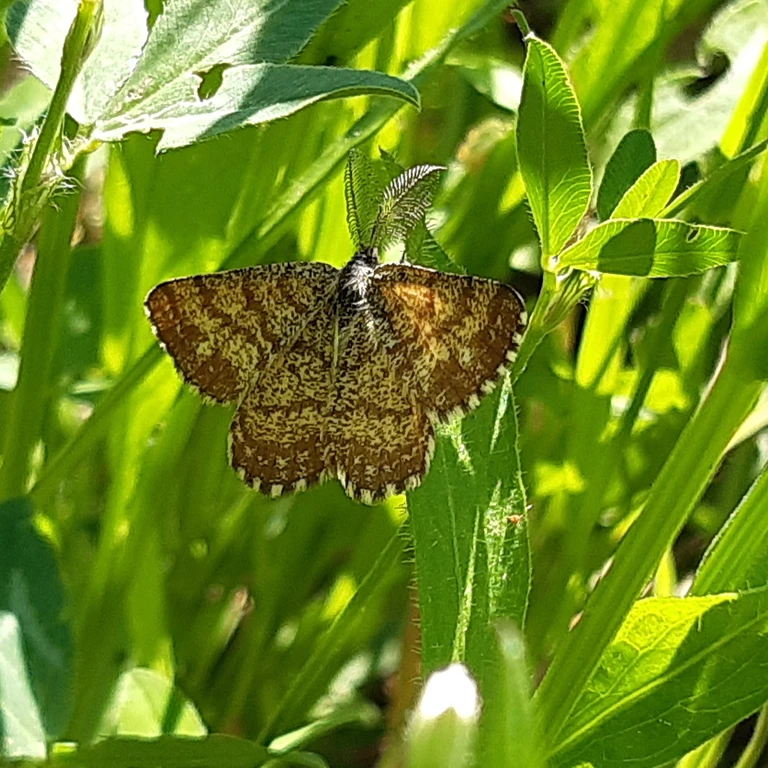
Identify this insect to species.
Ematurga atomaria
